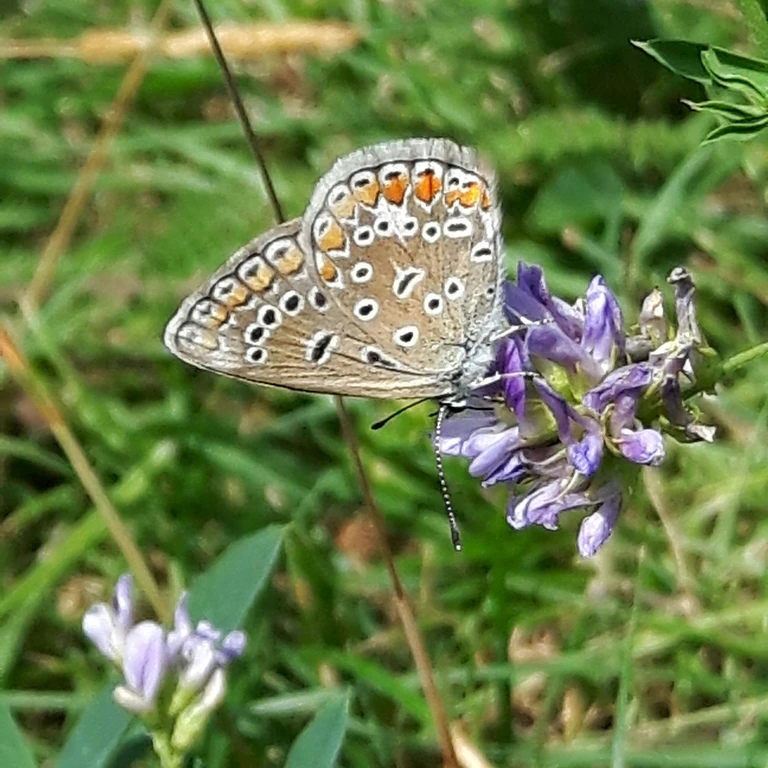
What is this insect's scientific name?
Polyommatus icarus
